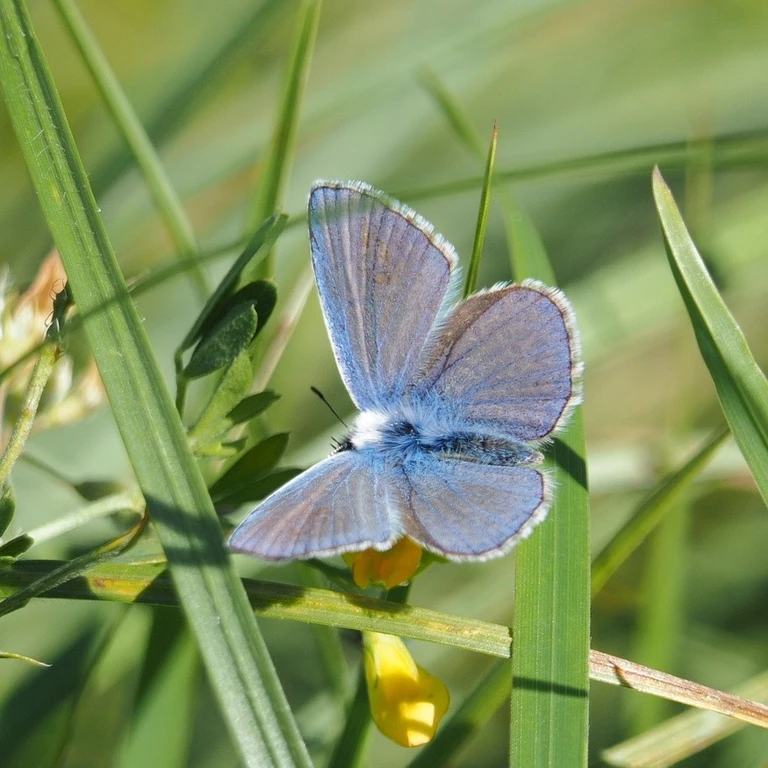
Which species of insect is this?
Polyommatus icarus
